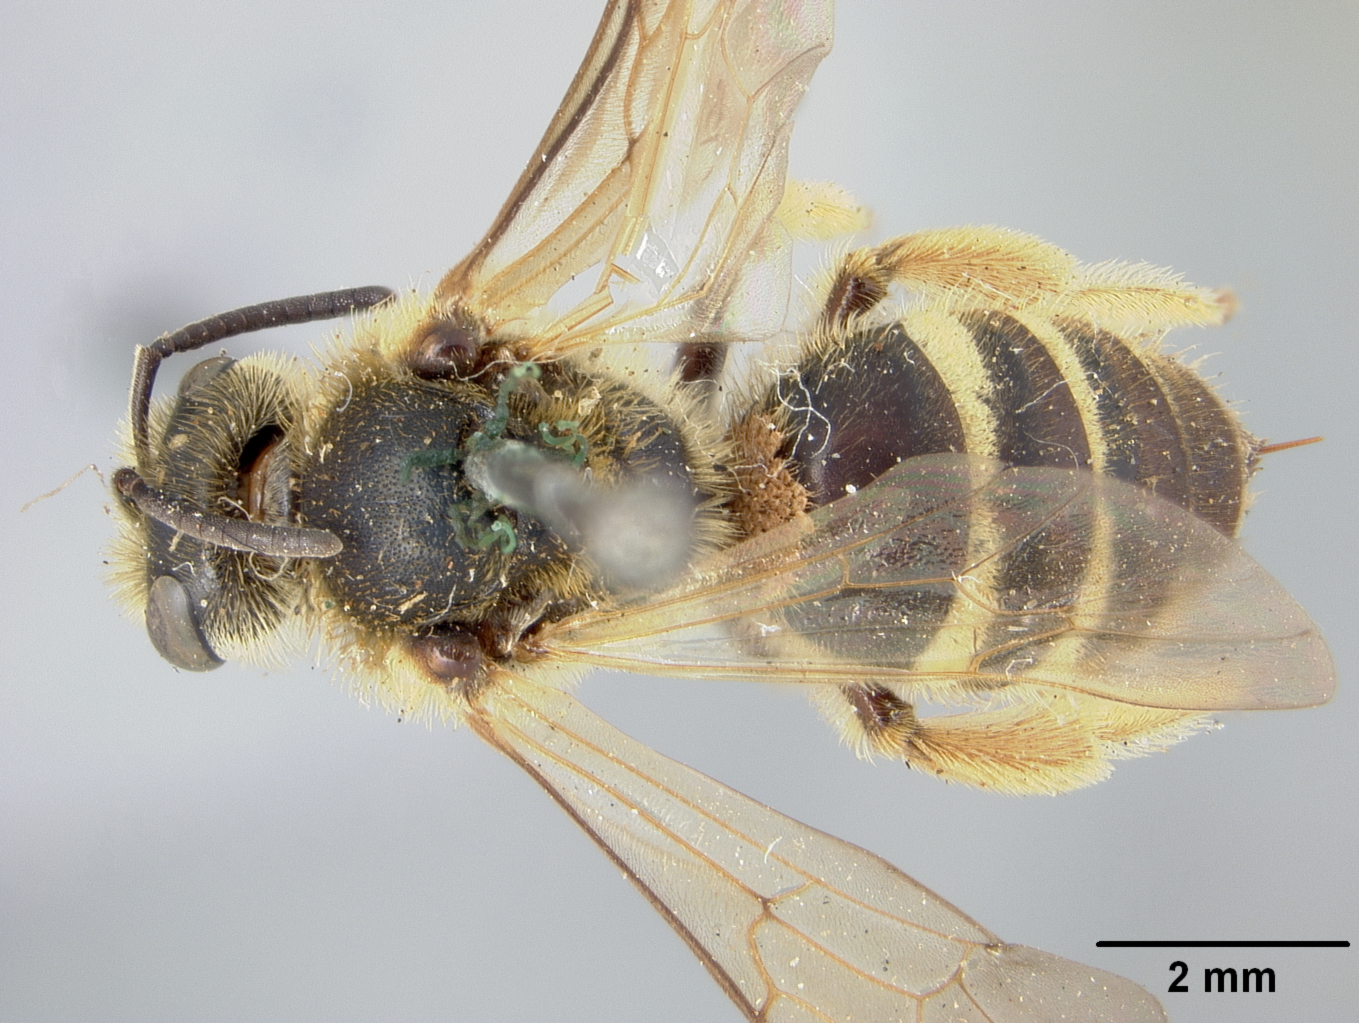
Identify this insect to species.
Halictus mellipes (also Lasioglossum mellipes)
